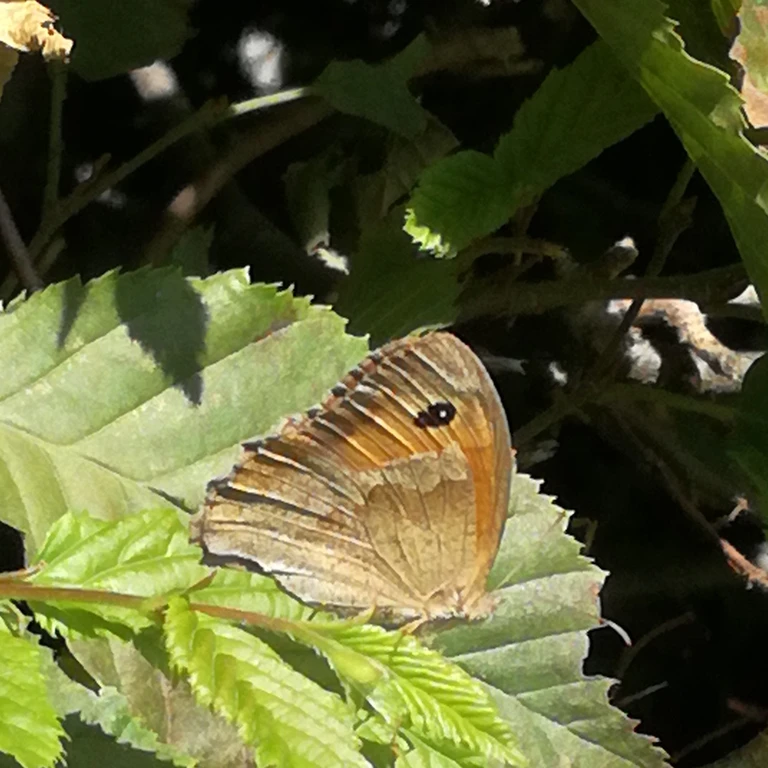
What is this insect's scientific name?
Maniola jurtina
